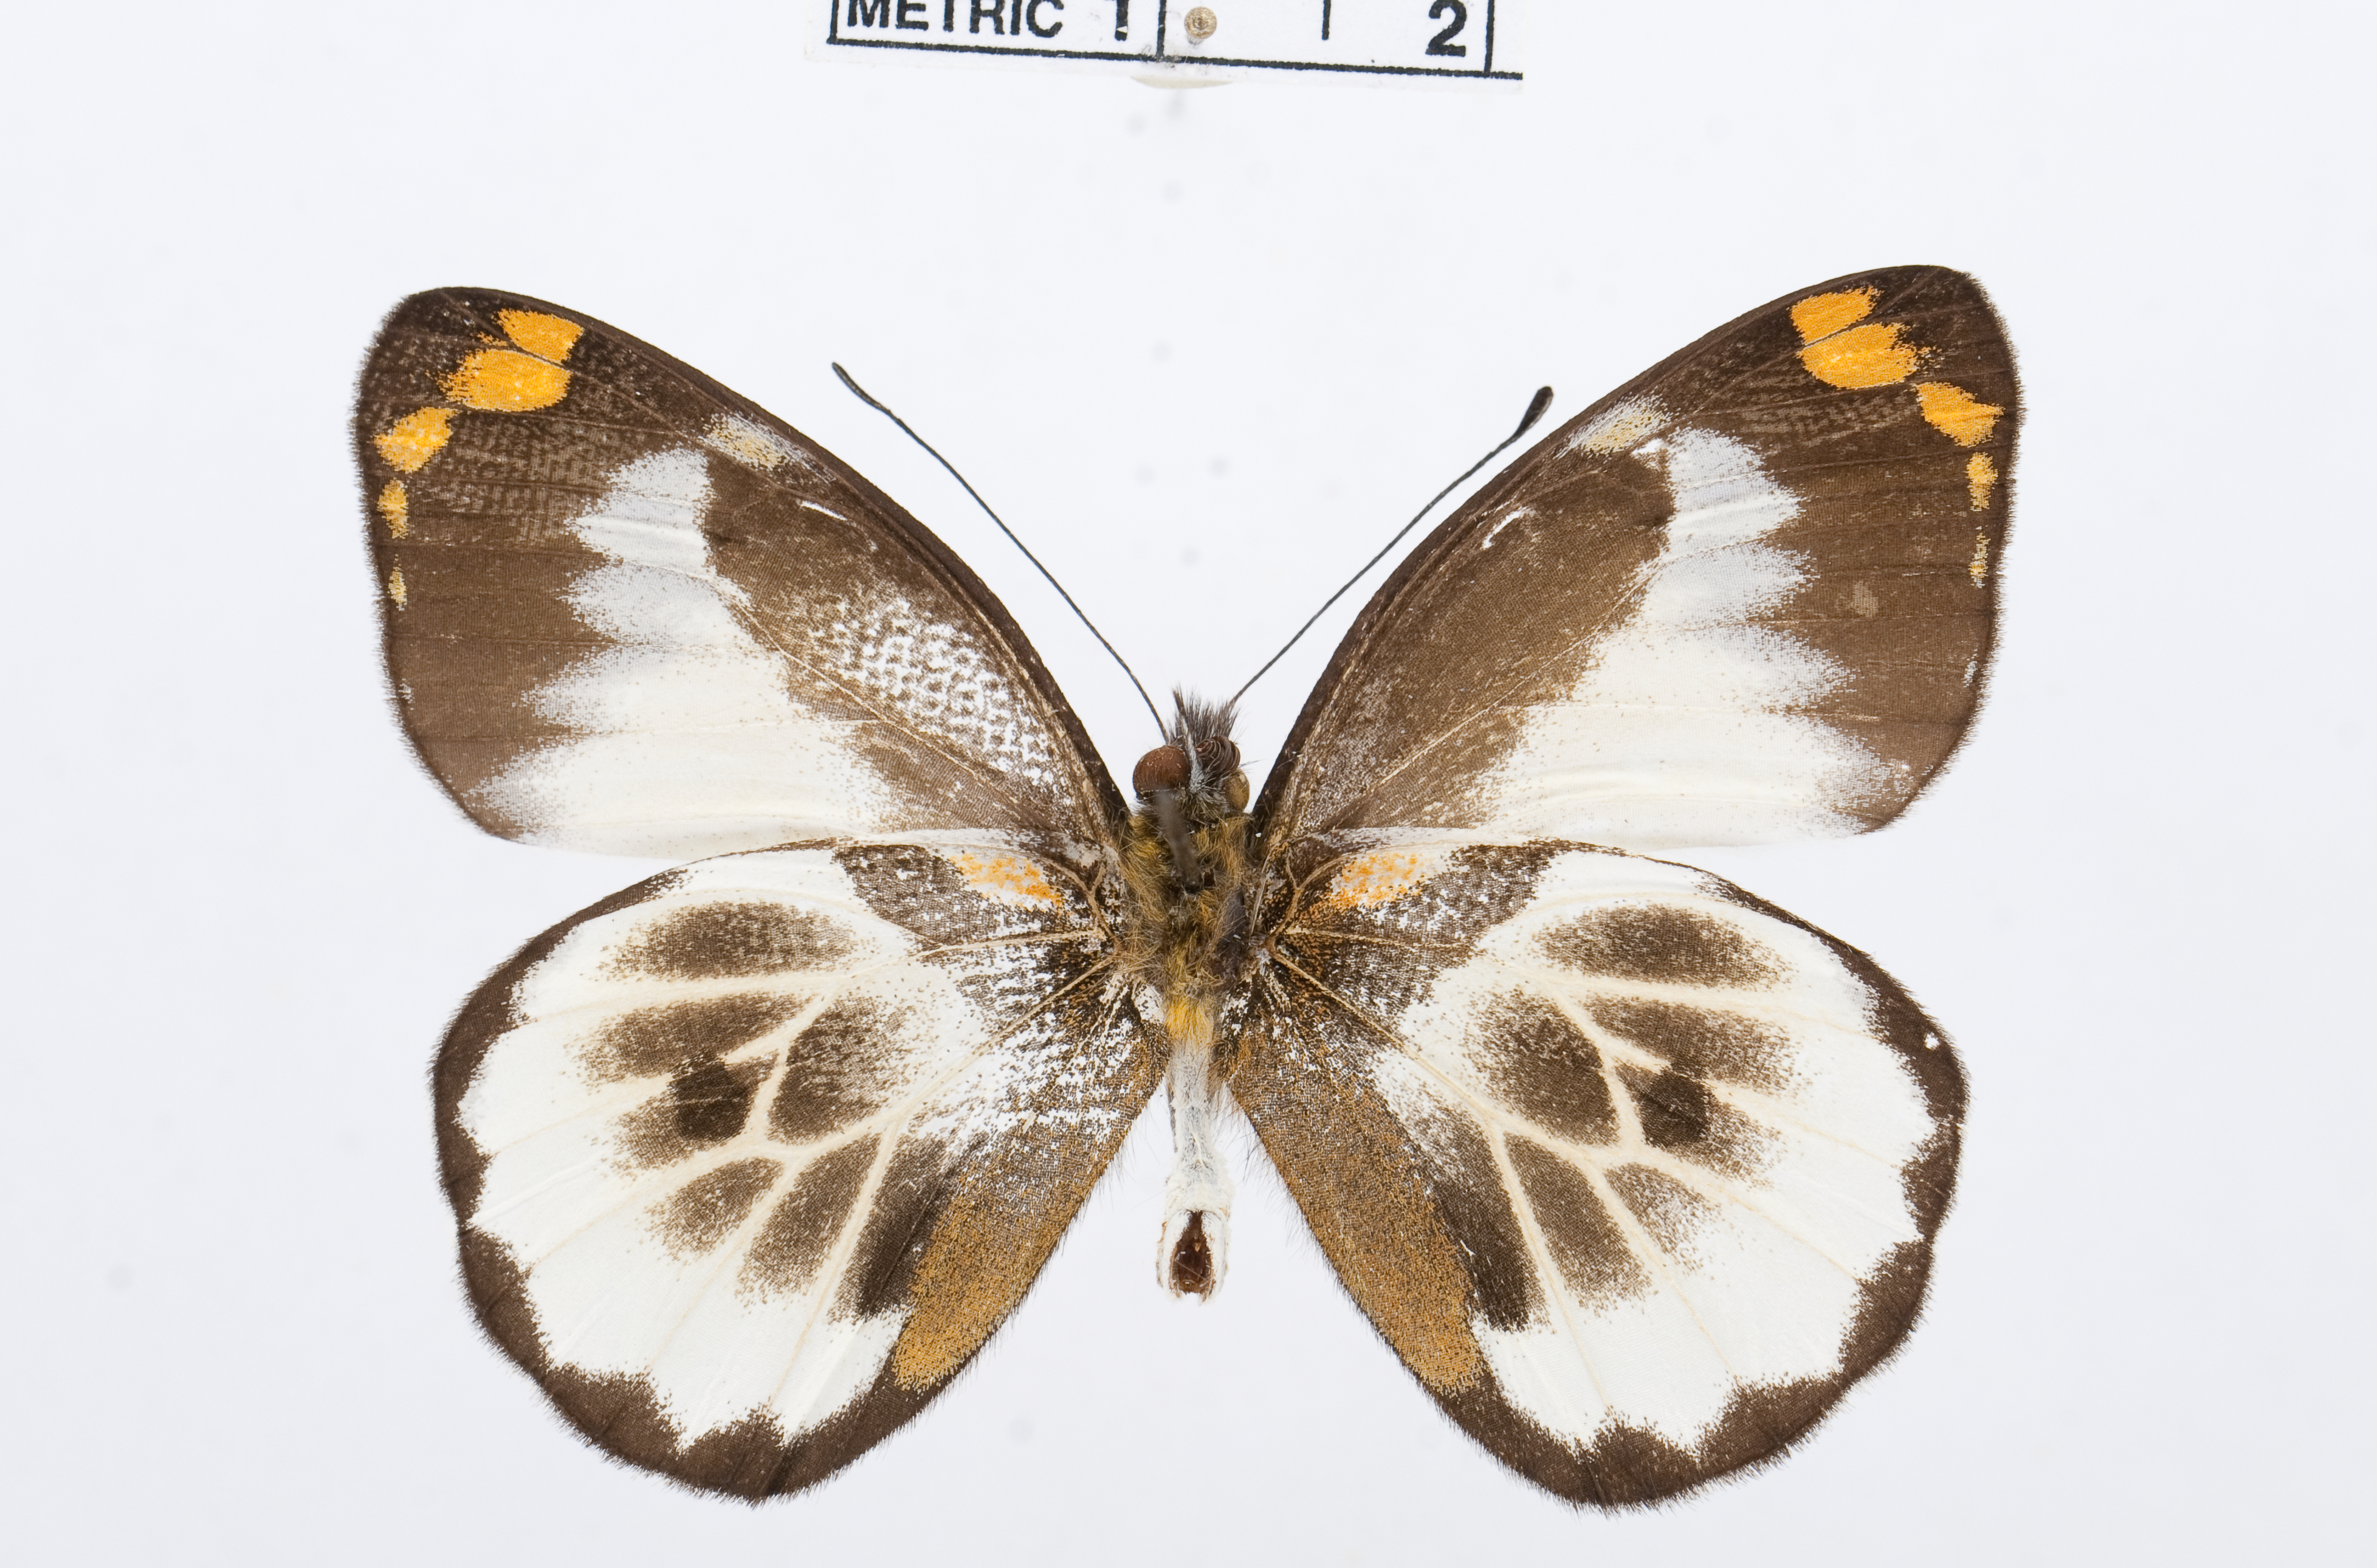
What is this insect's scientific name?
Delias clathrata
